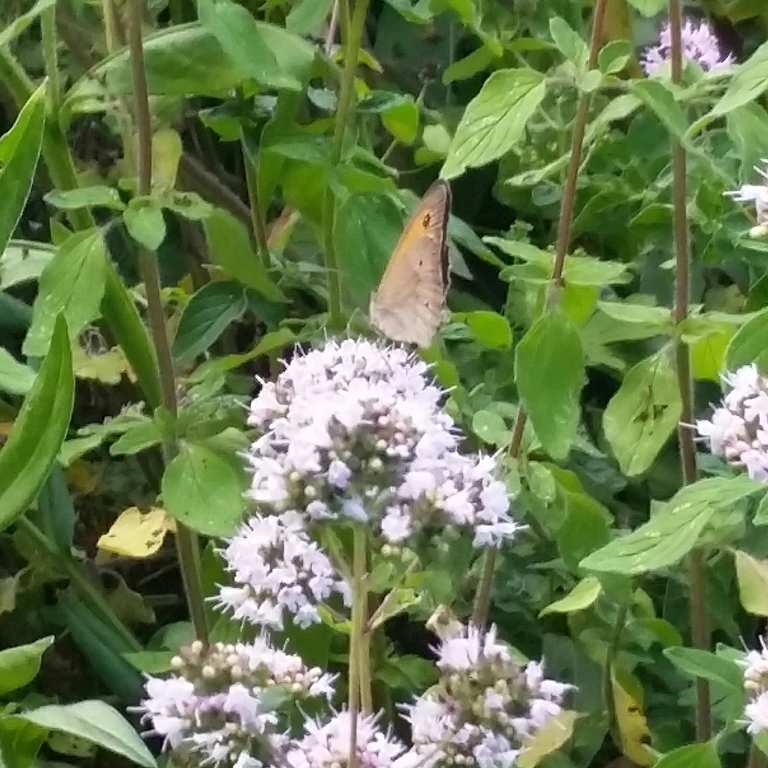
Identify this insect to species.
Maniola jurtina
